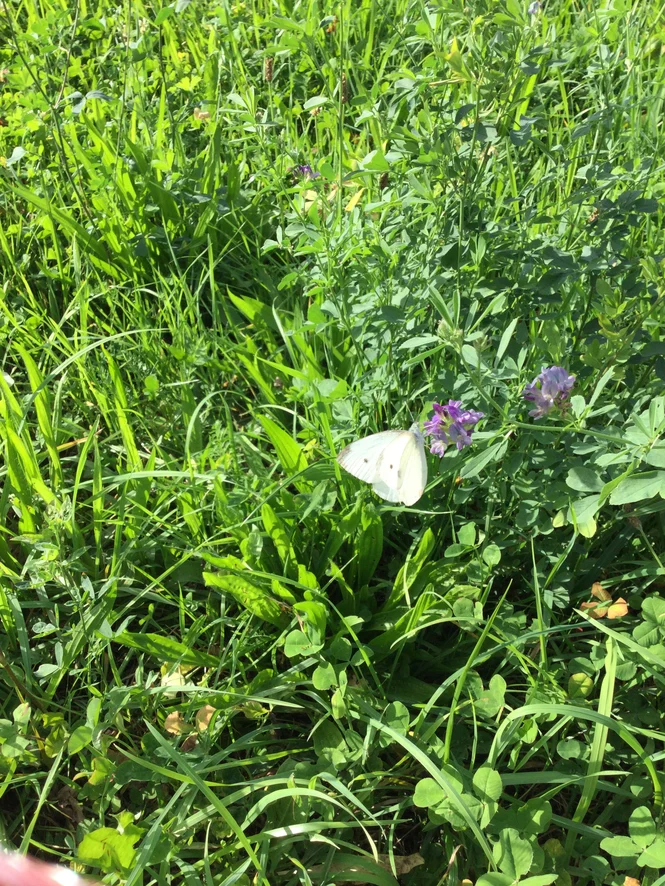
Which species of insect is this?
Pieris rapae
